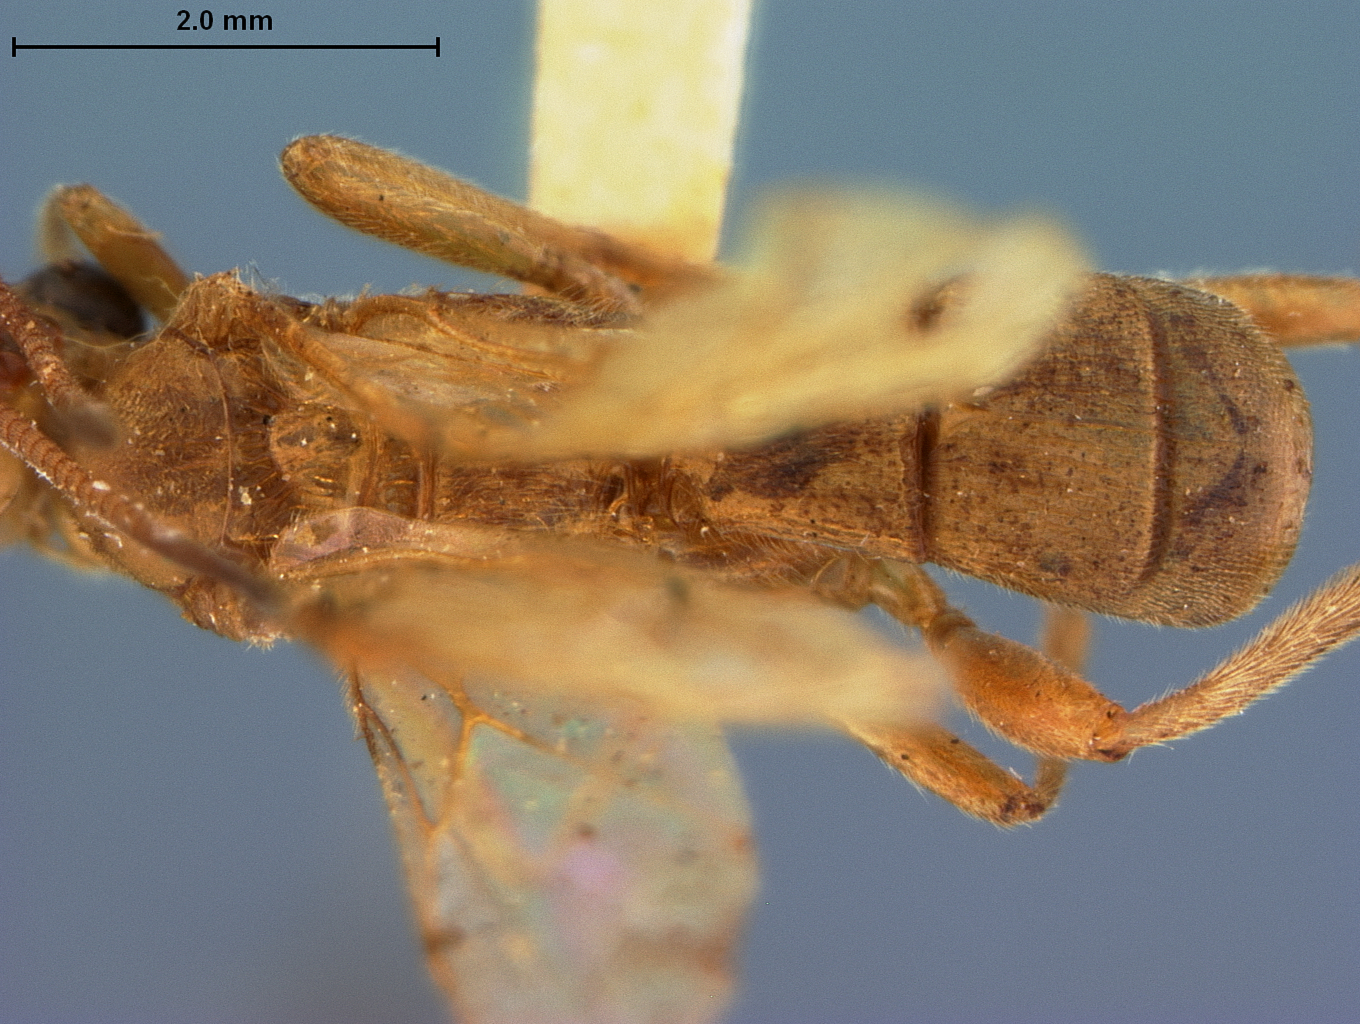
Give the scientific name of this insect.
Hemigyroneuron suffusus
